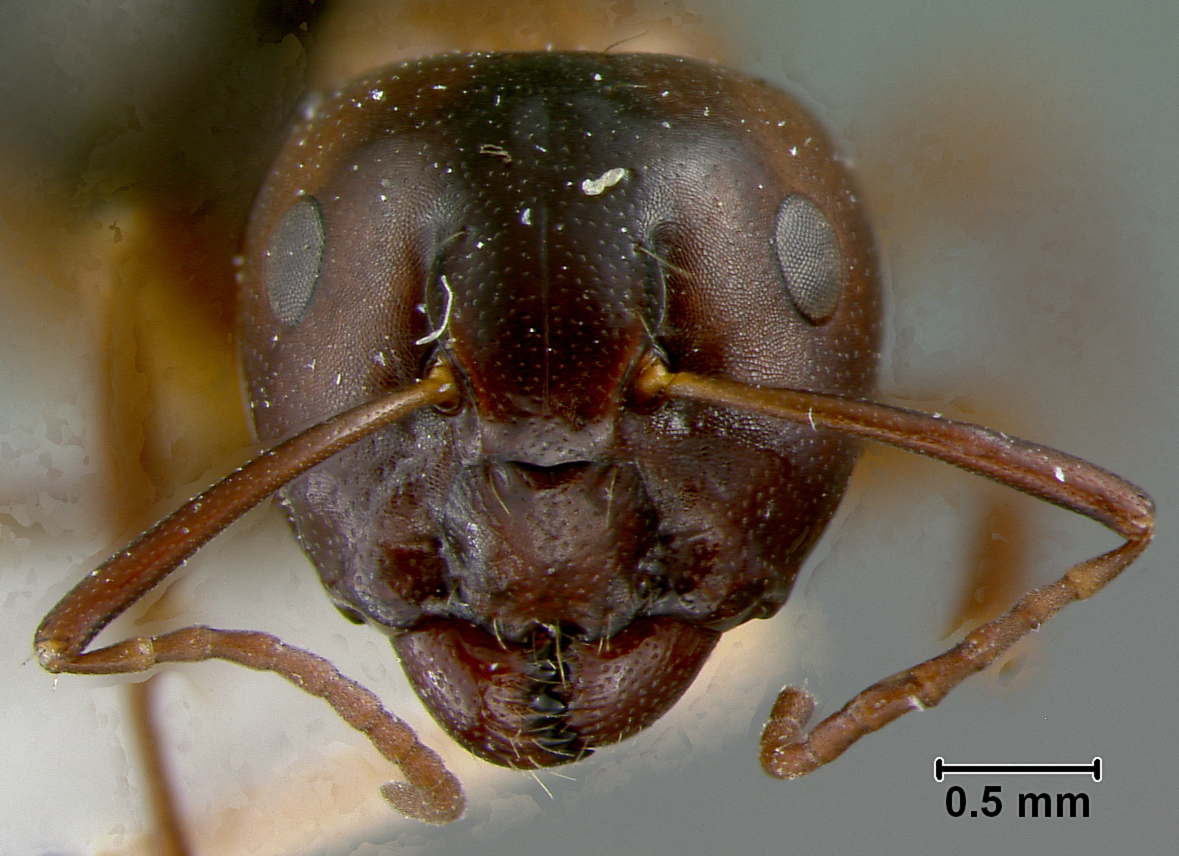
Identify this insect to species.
Camponotus caryae
